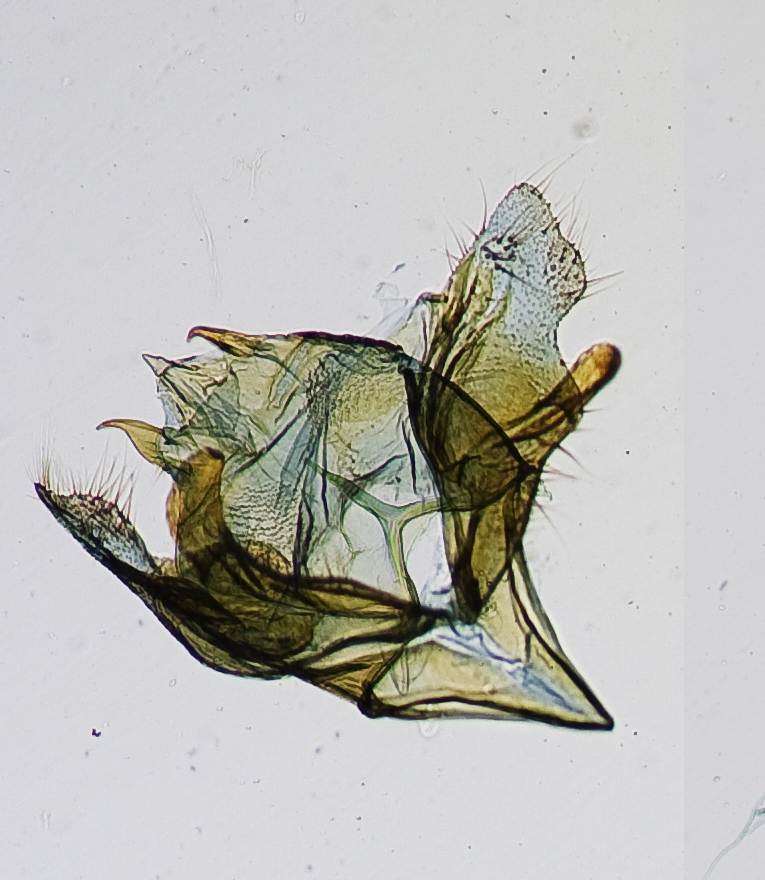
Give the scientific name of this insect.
Tapinolopha variegata
